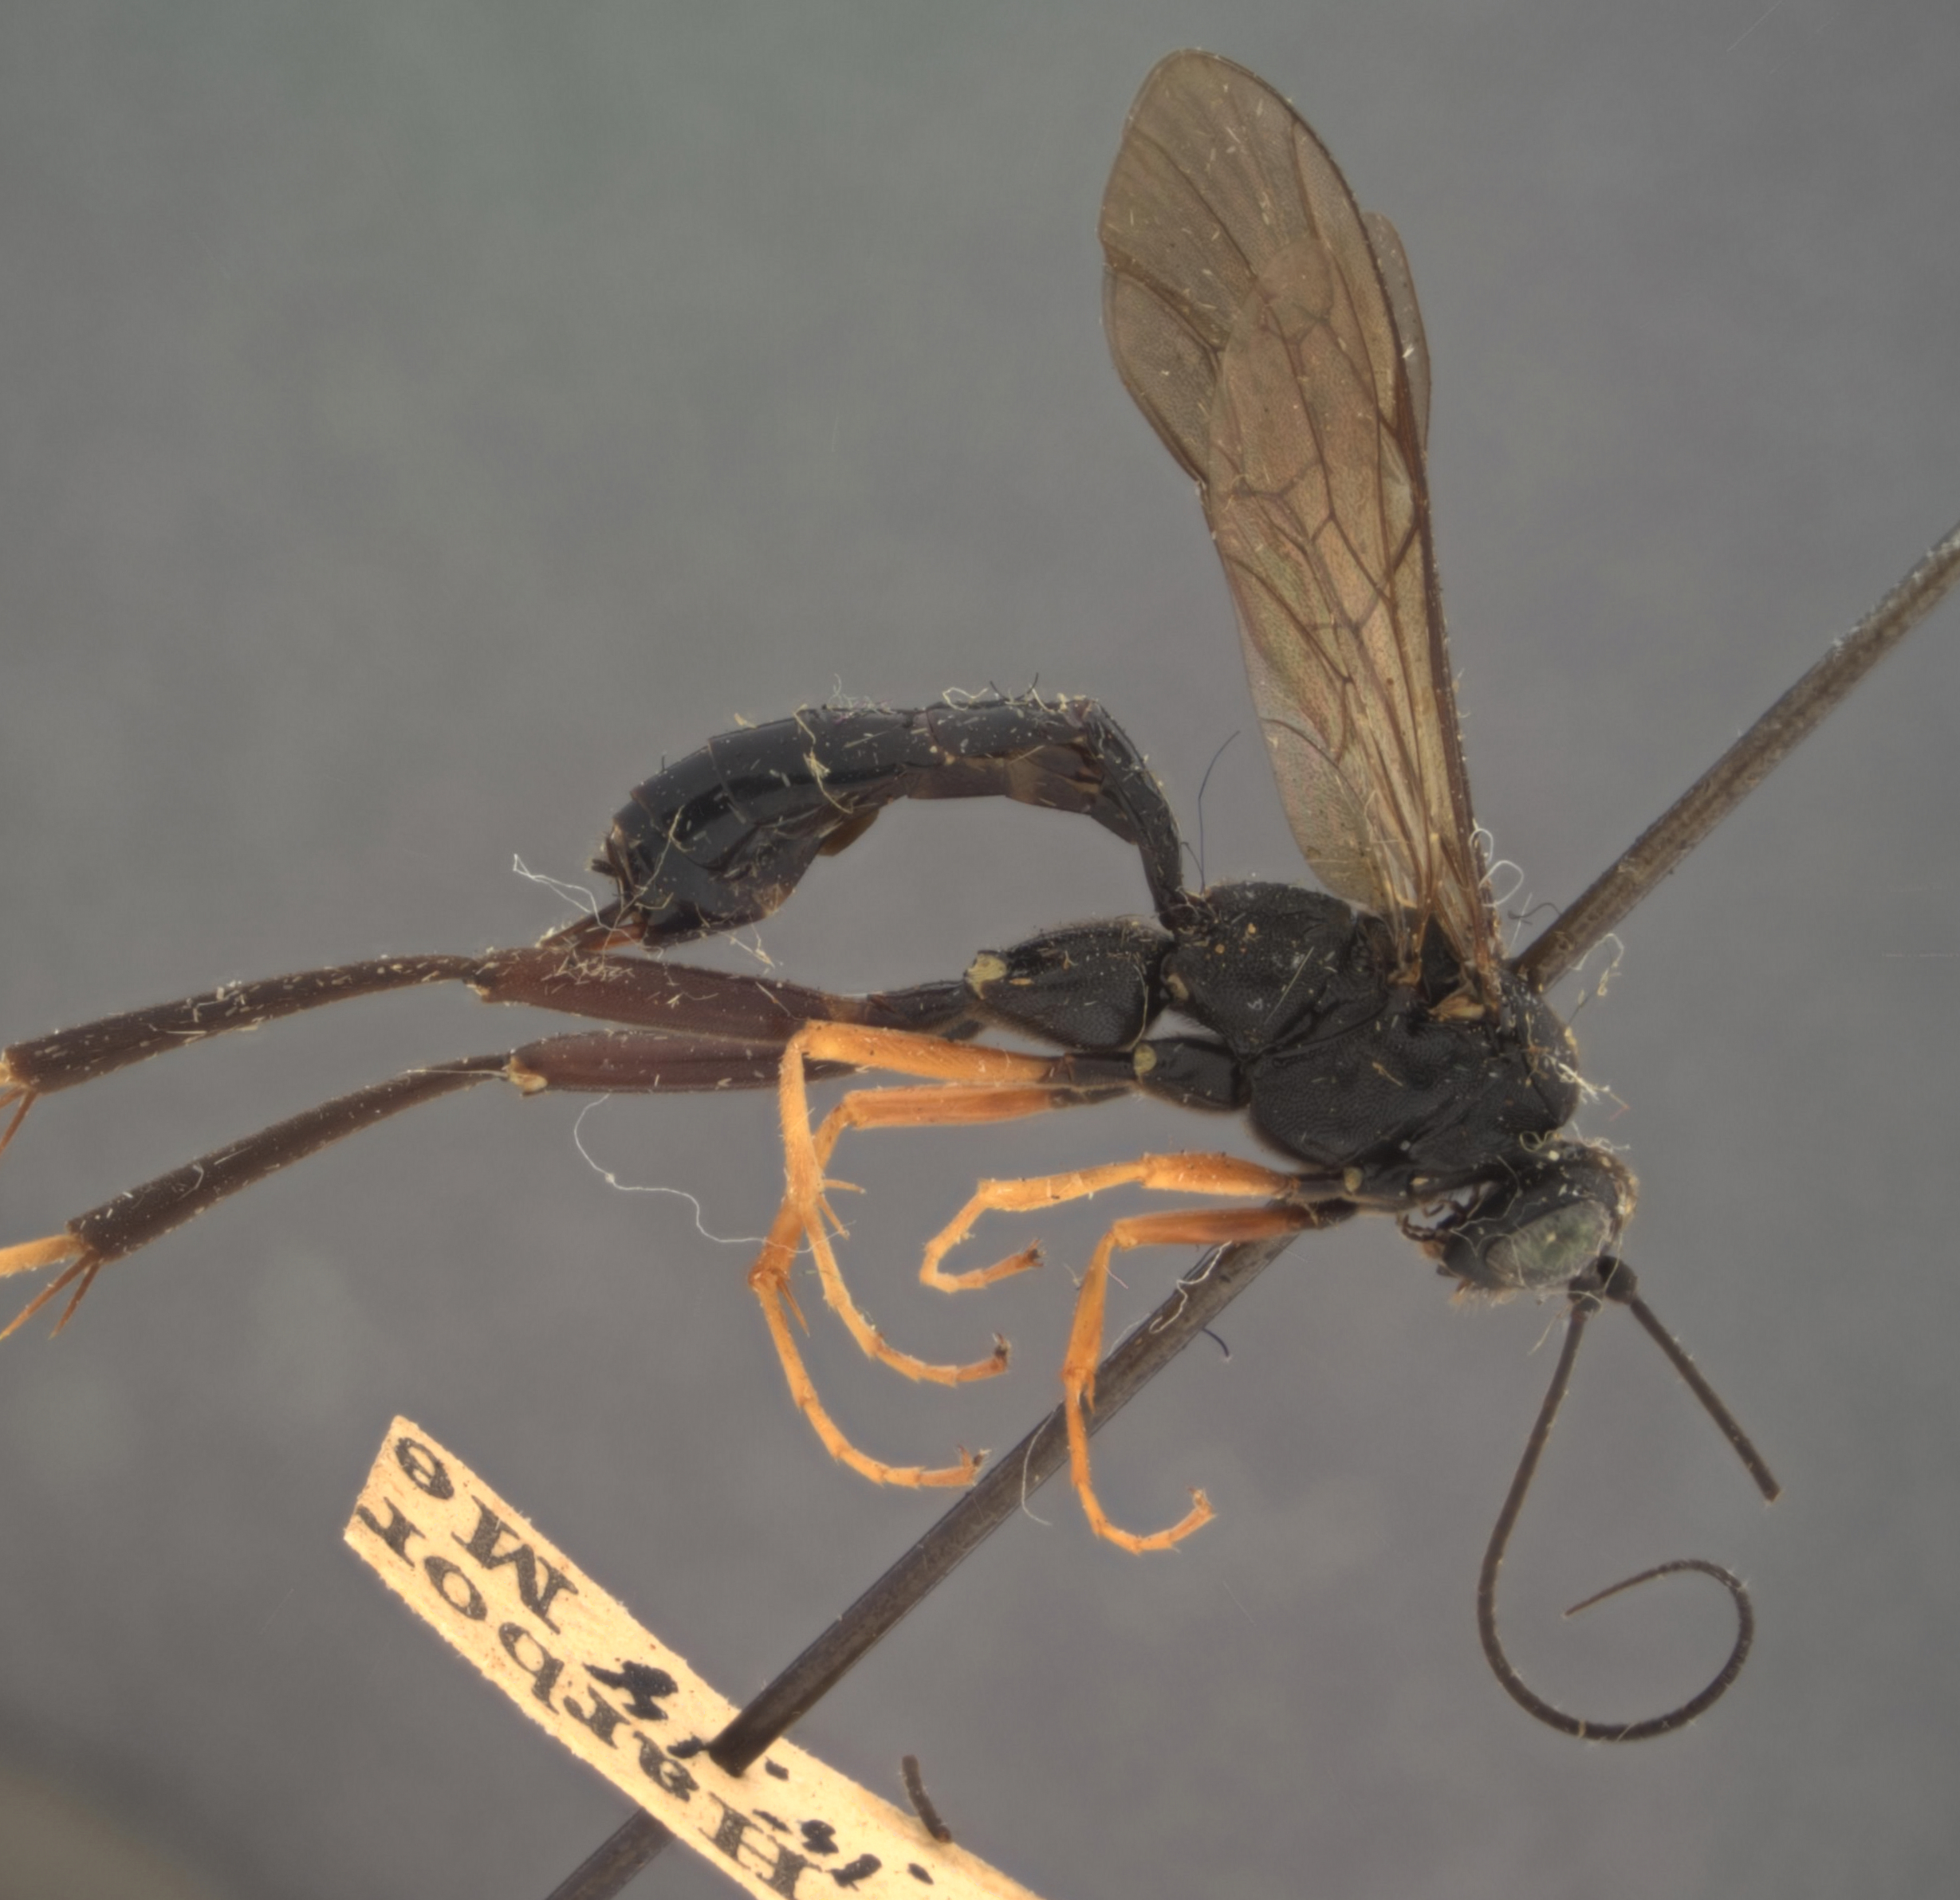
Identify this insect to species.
Exetastes nervulus
